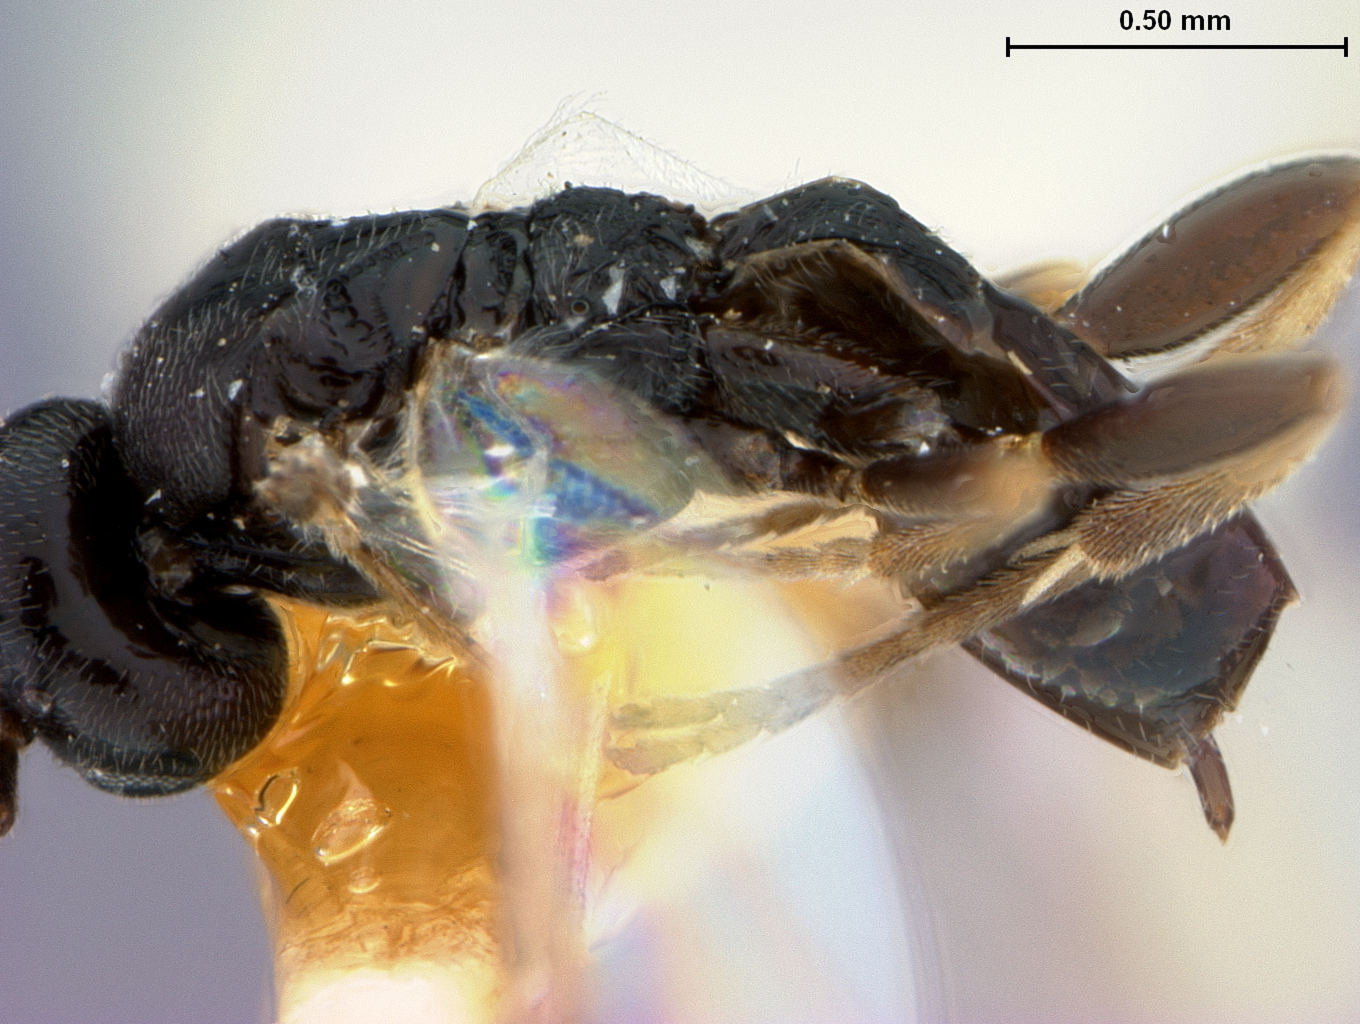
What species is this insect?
Apanteles gillettei
